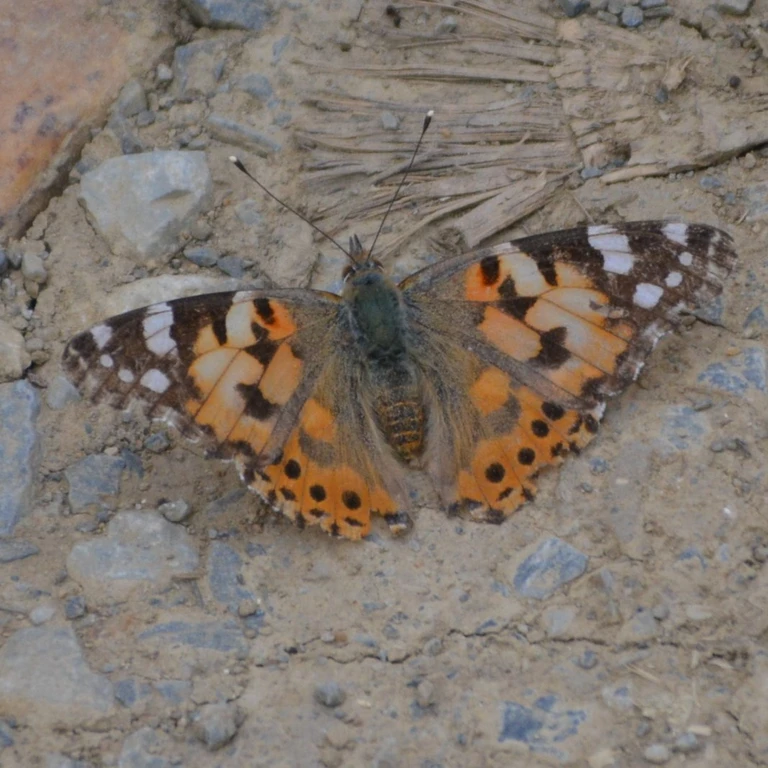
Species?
Vanessa cardui
